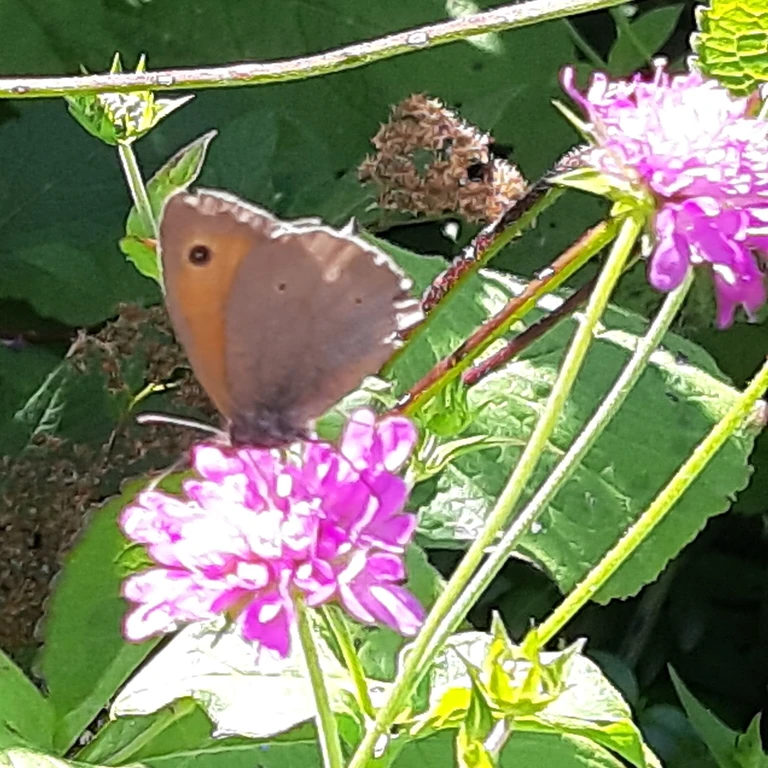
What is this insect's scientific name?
Maniola jurtina
